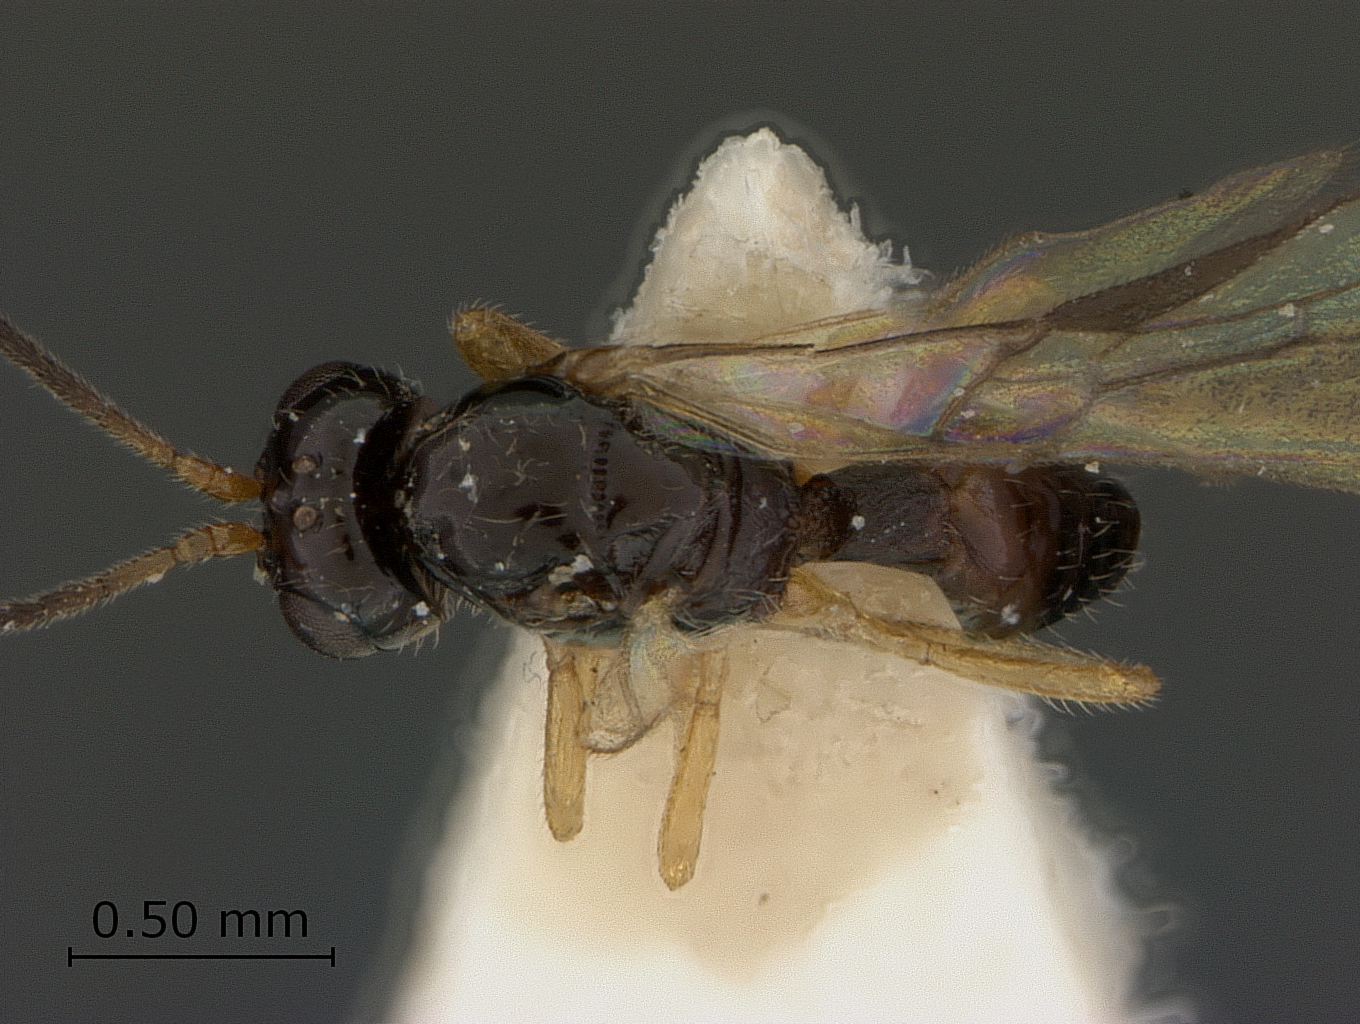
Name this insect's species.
Opius anthriscoidis
